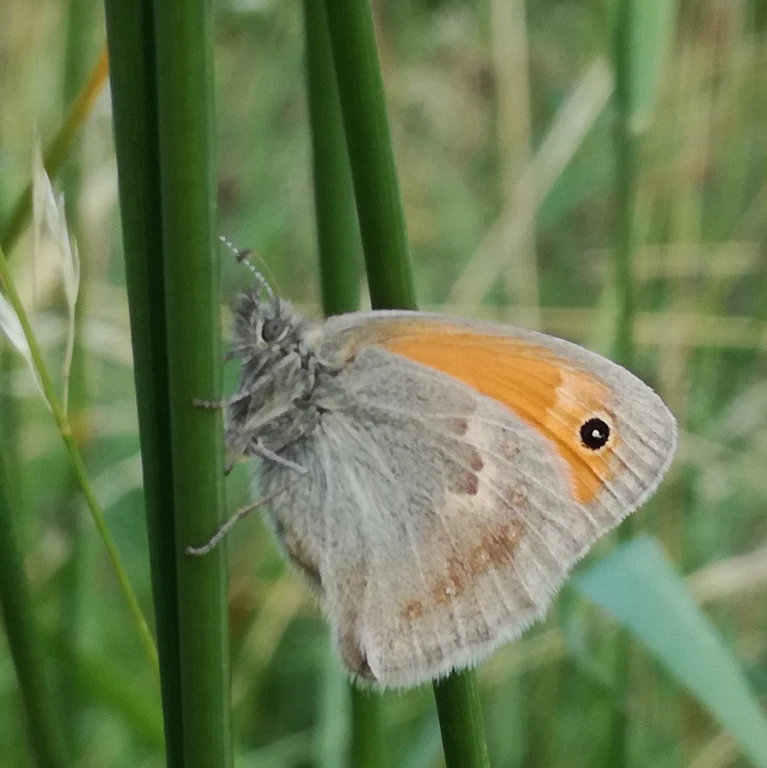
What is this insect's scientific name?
Coenonympha pamphilus
